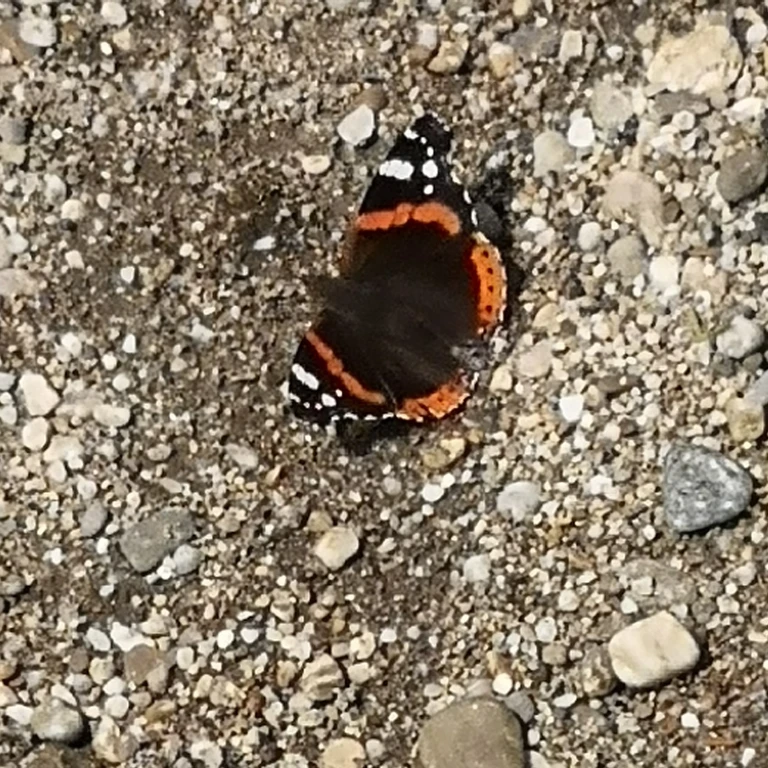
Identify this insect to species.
Vanessa atalanta
